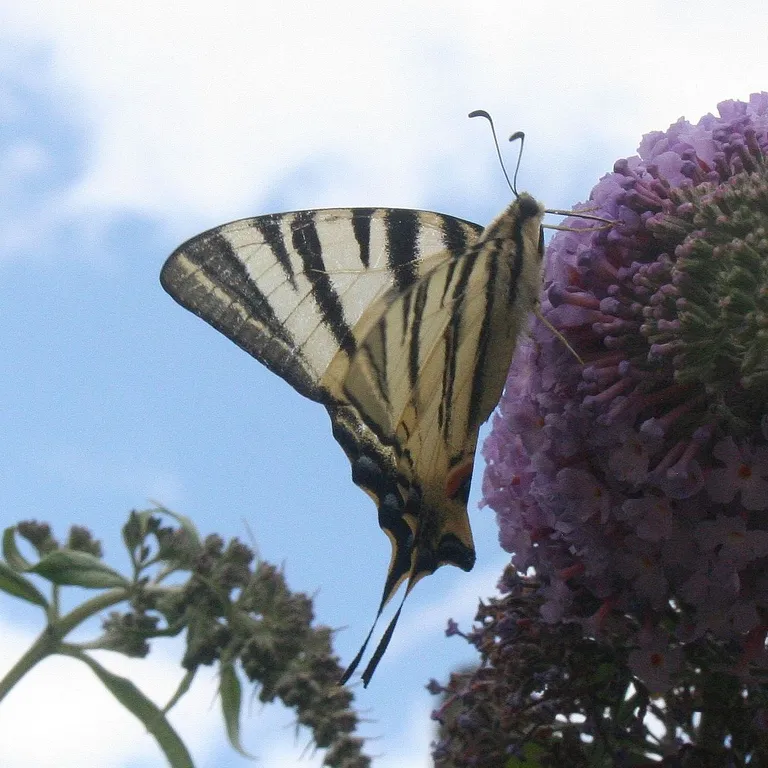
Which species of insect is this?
Iphiclides podalirius
